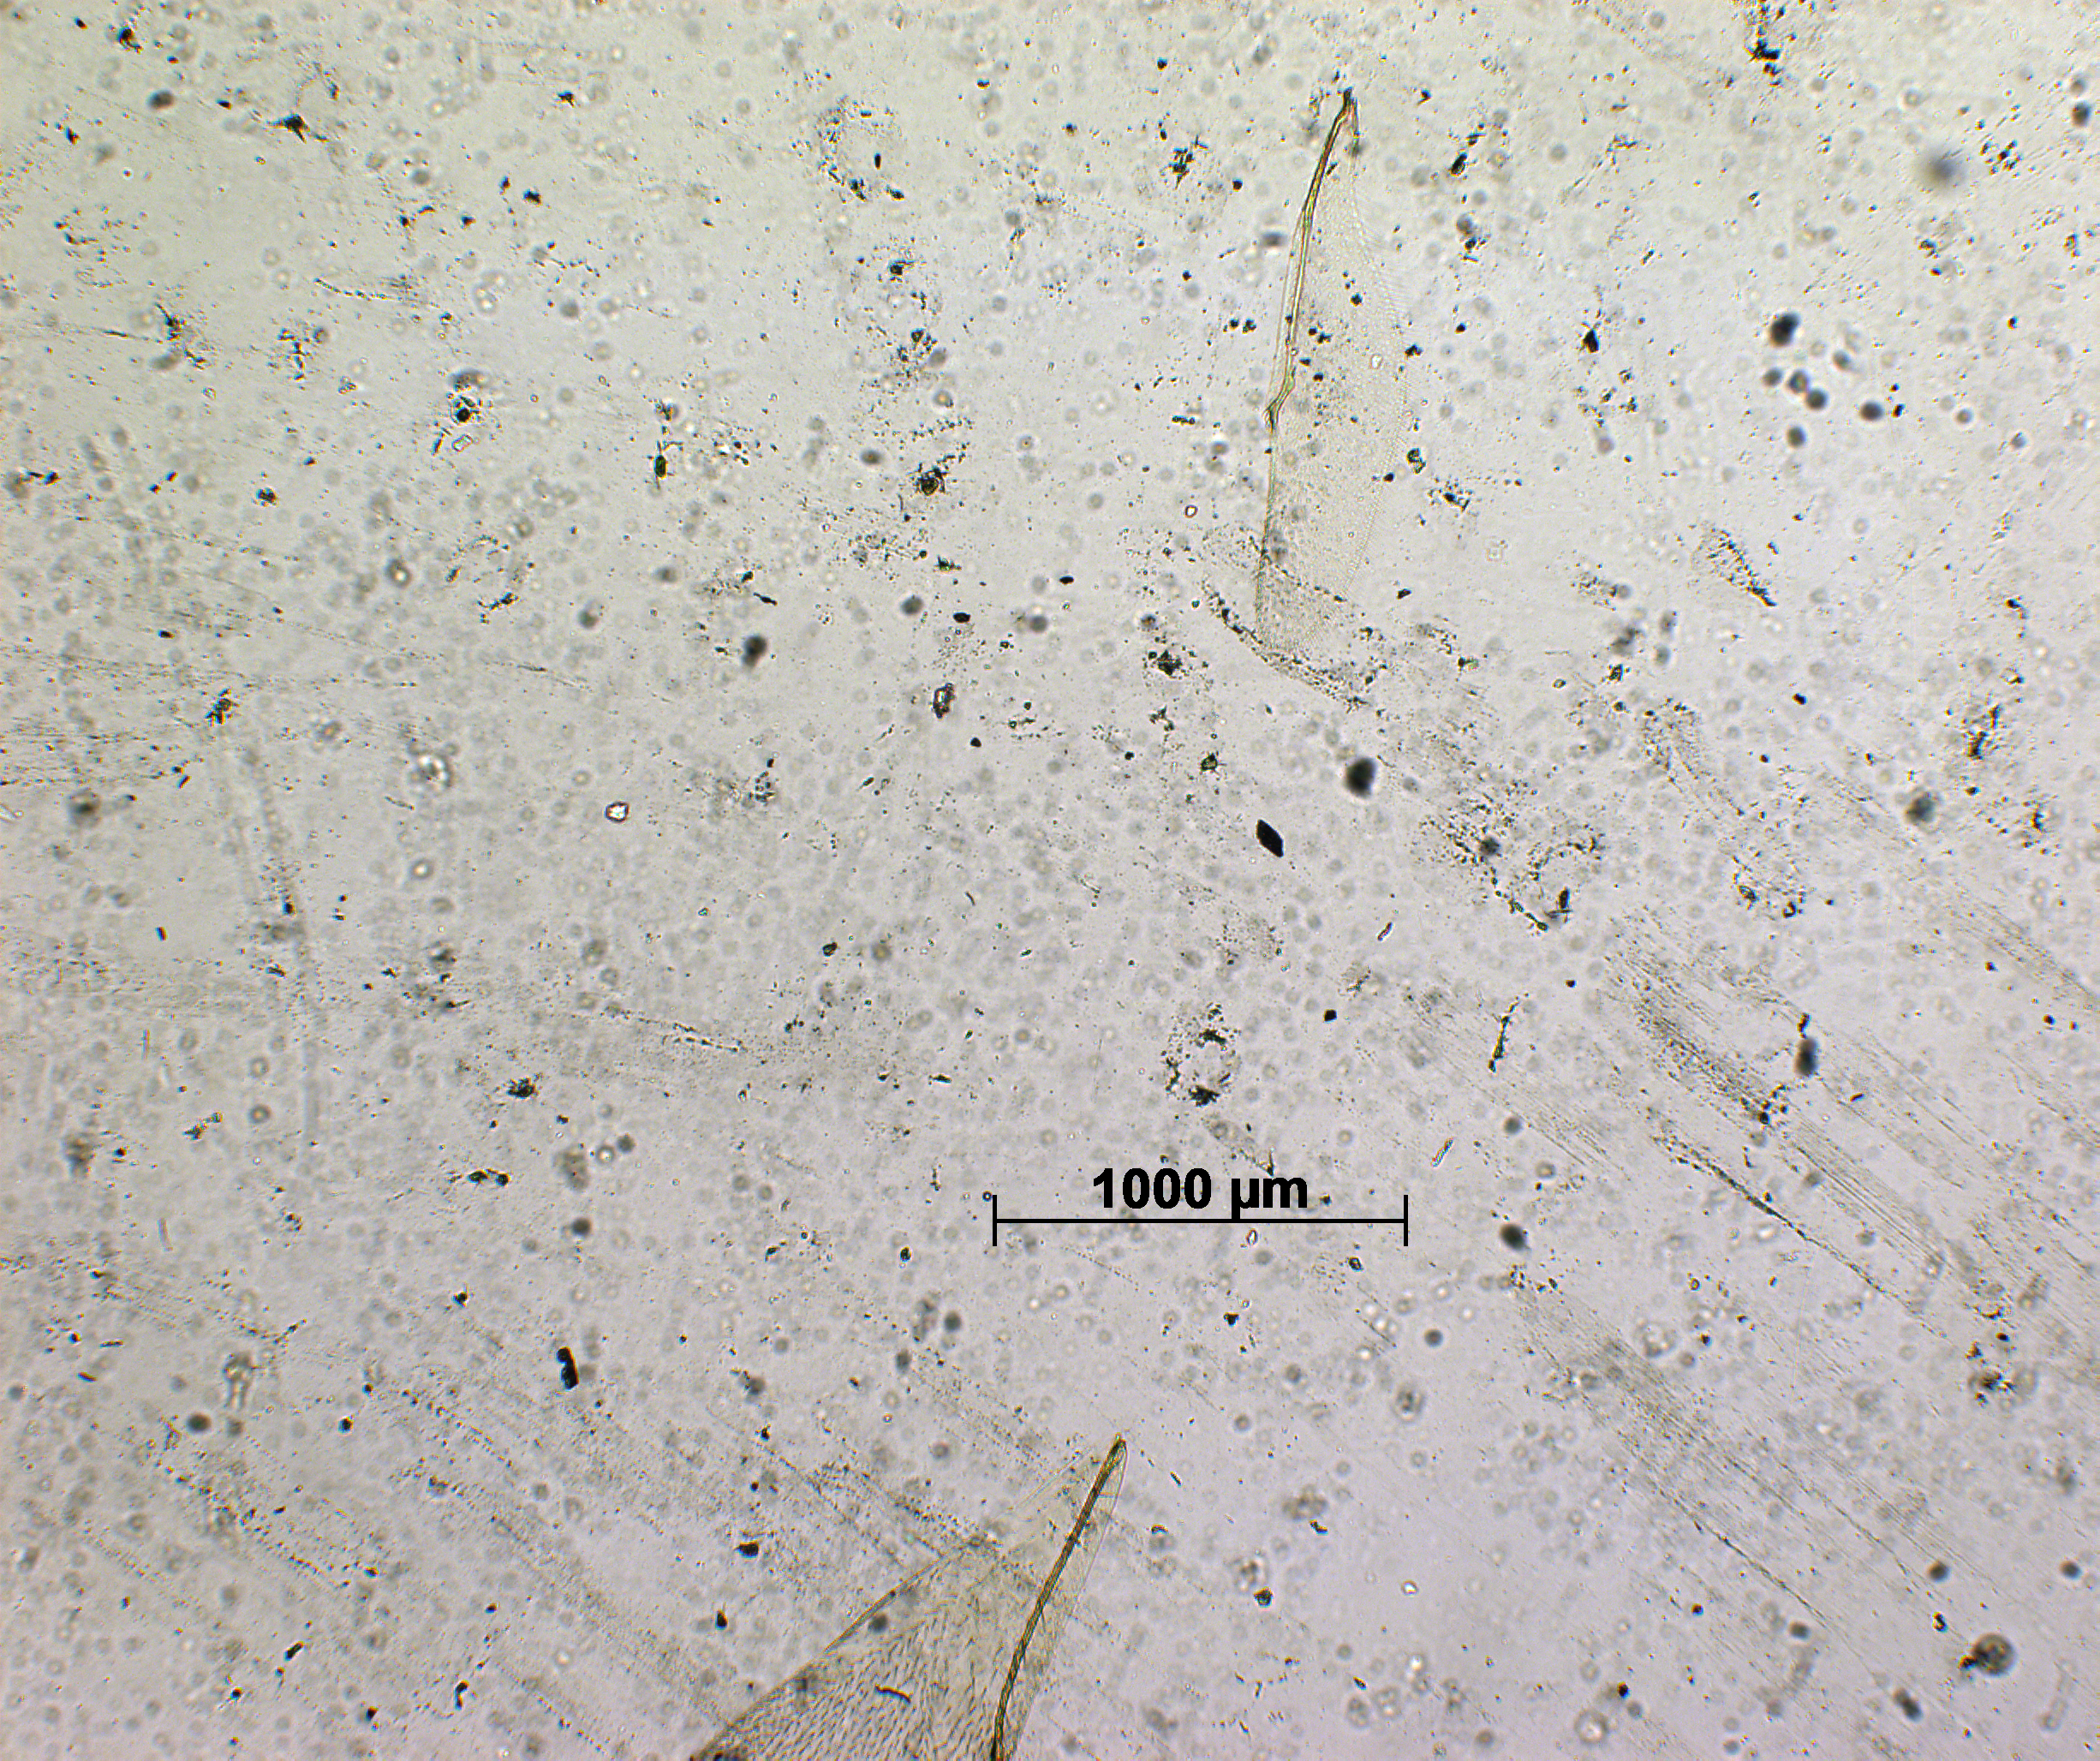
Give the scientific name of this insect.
Baryconus diversus
